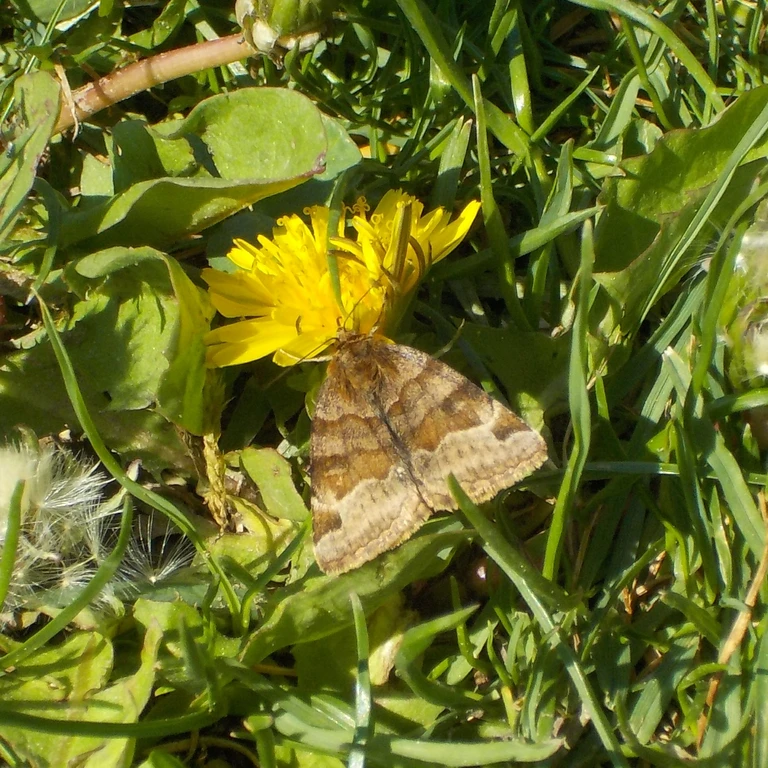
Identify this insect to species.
Euclidia glyphica
